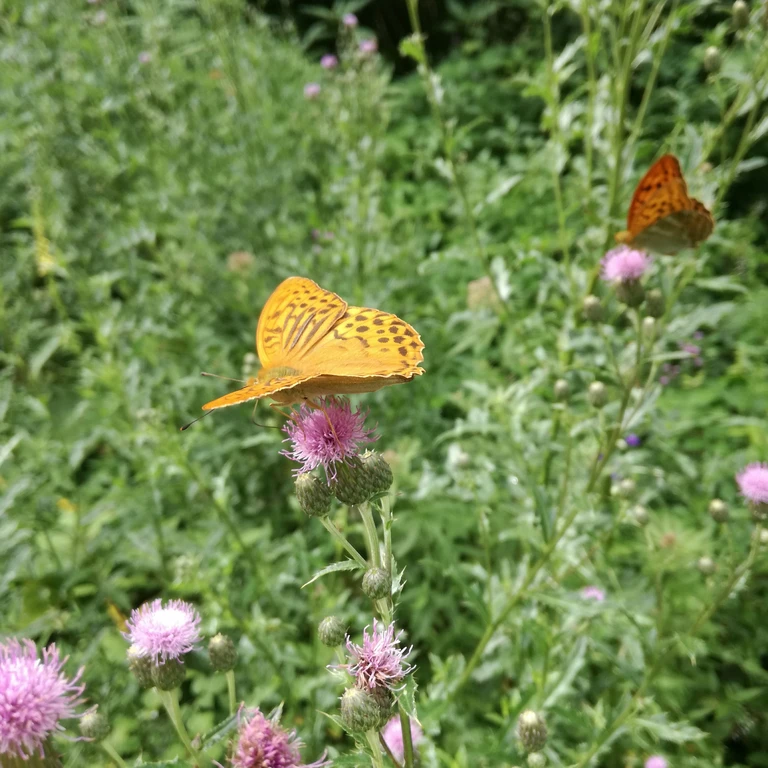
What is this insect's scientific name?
Argynnis paphia
